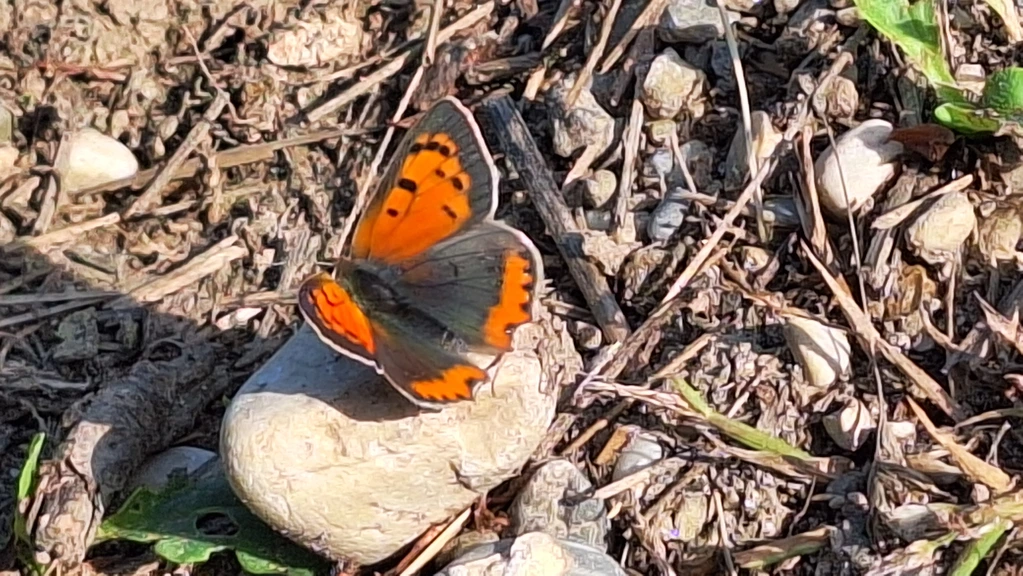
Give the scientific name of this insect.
Lycaena phlaeas
